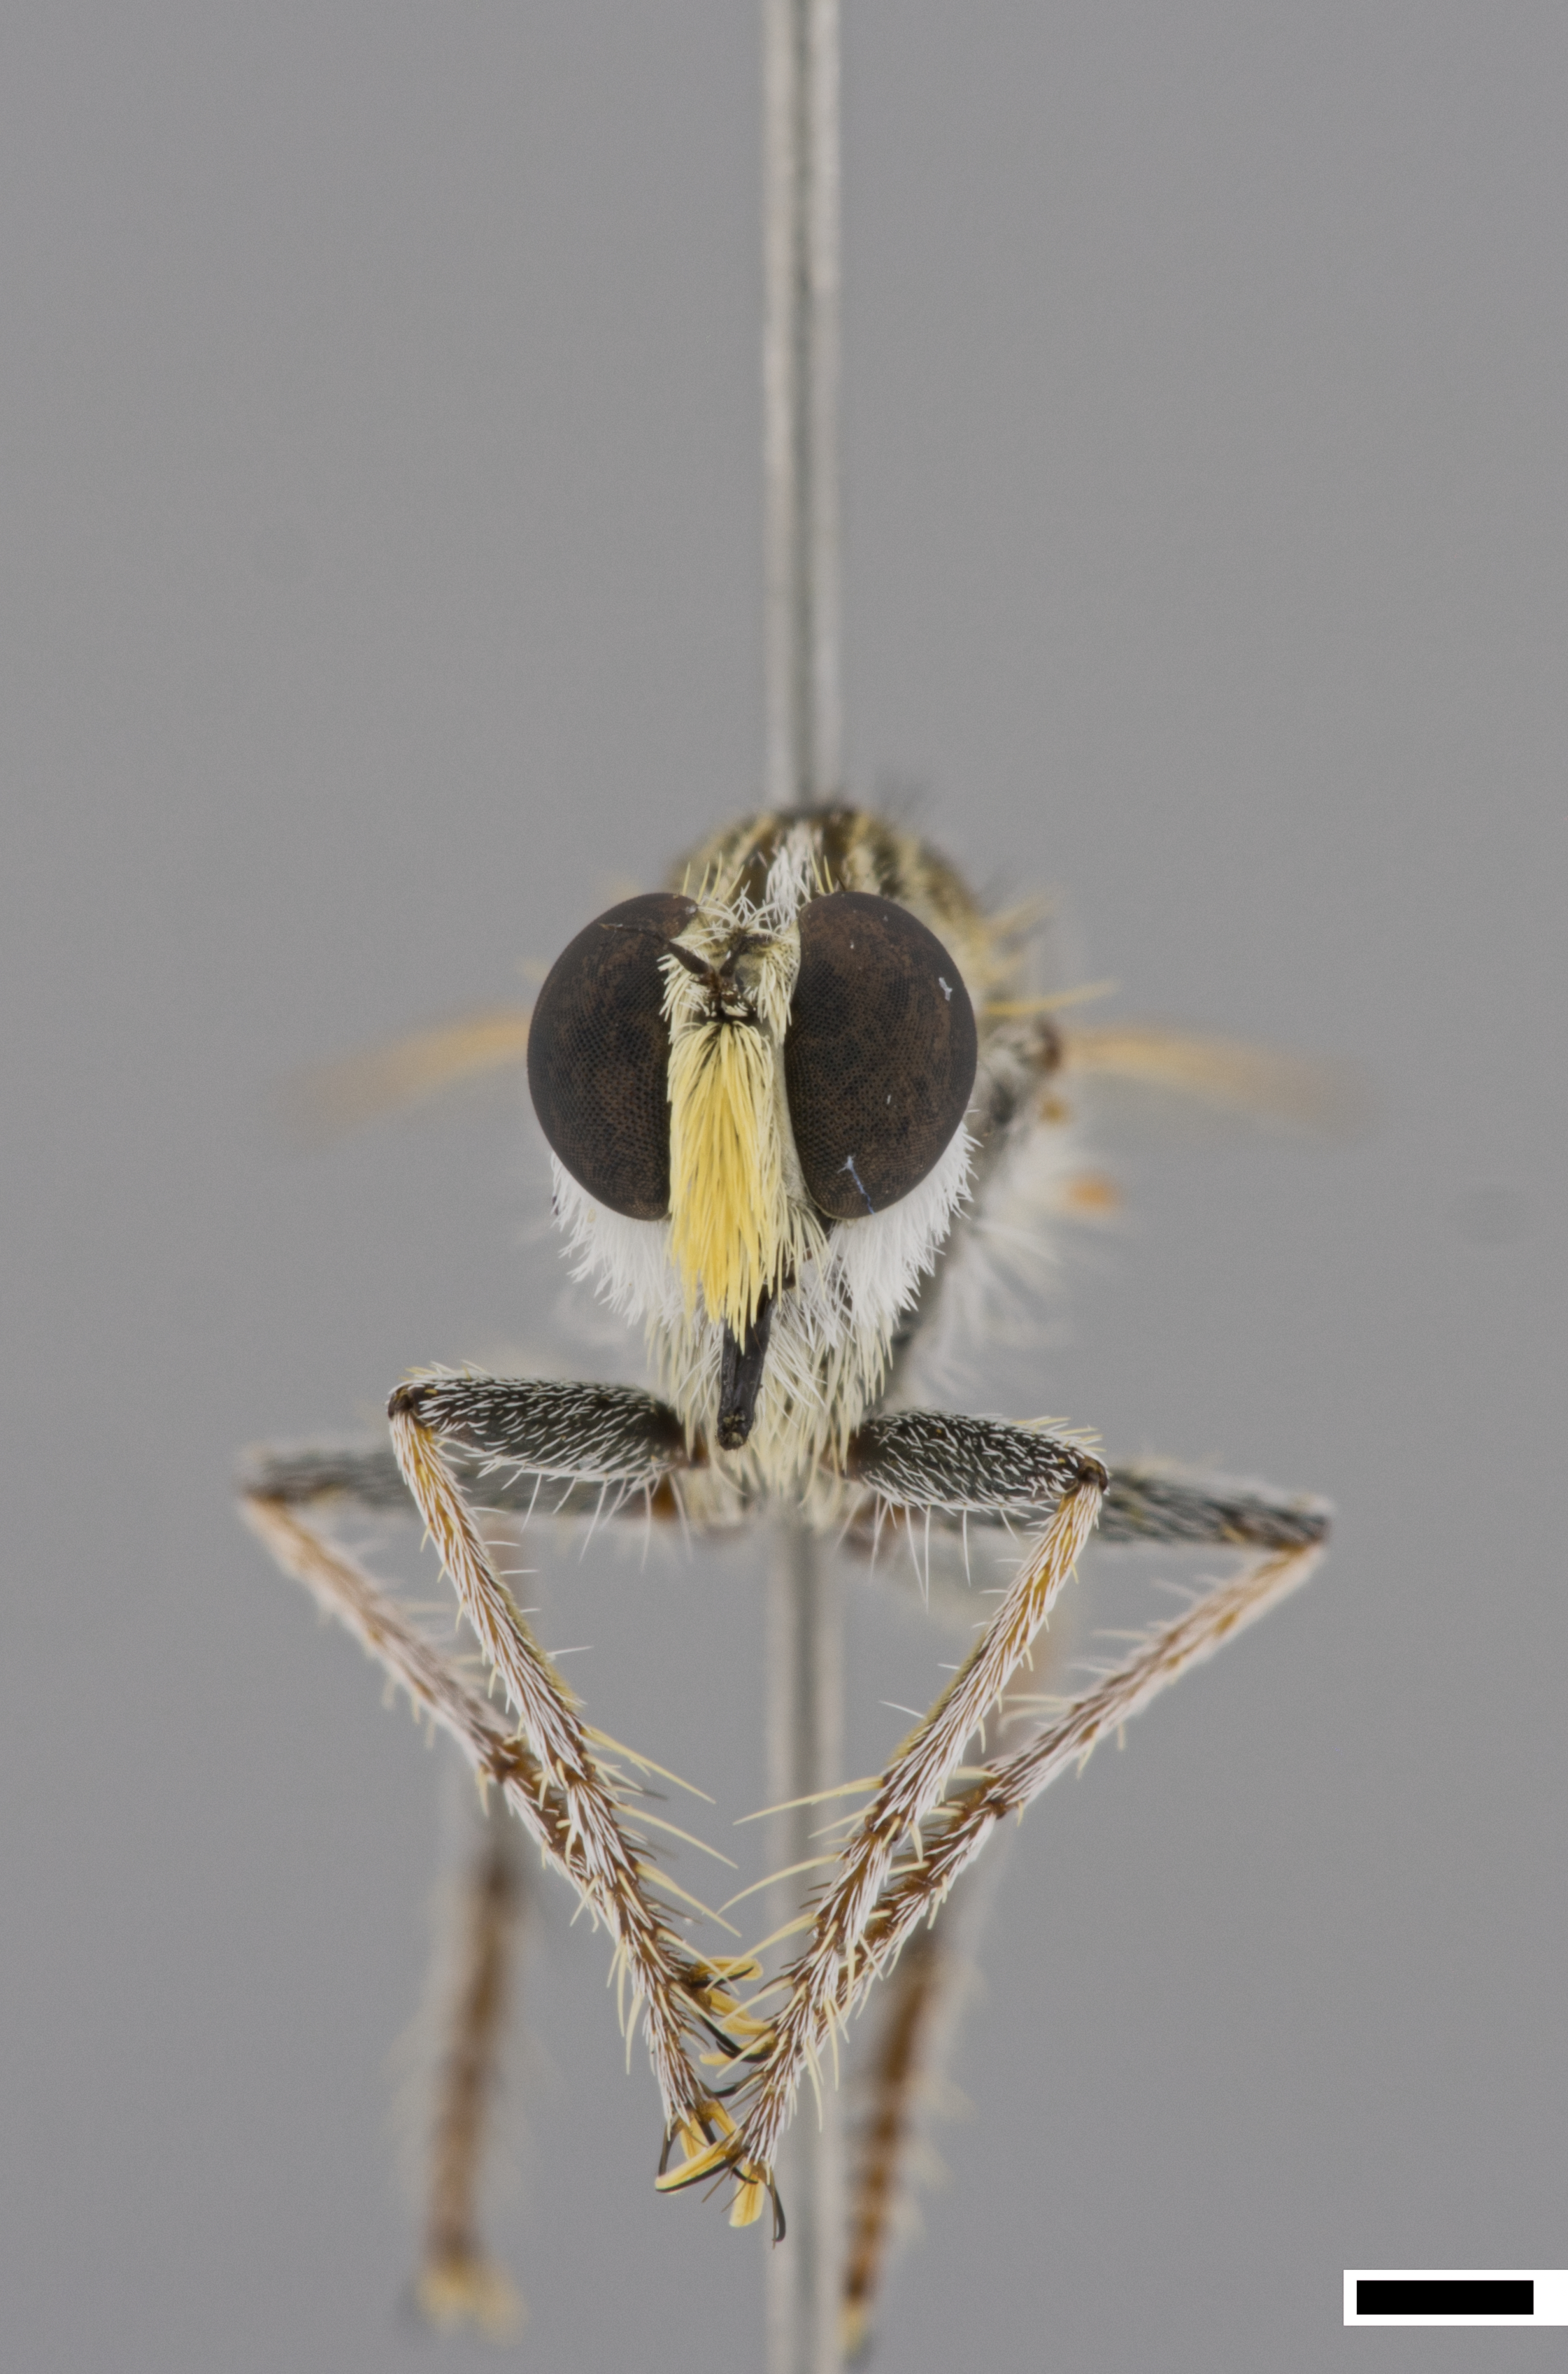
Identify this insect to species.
Torasilus solus
